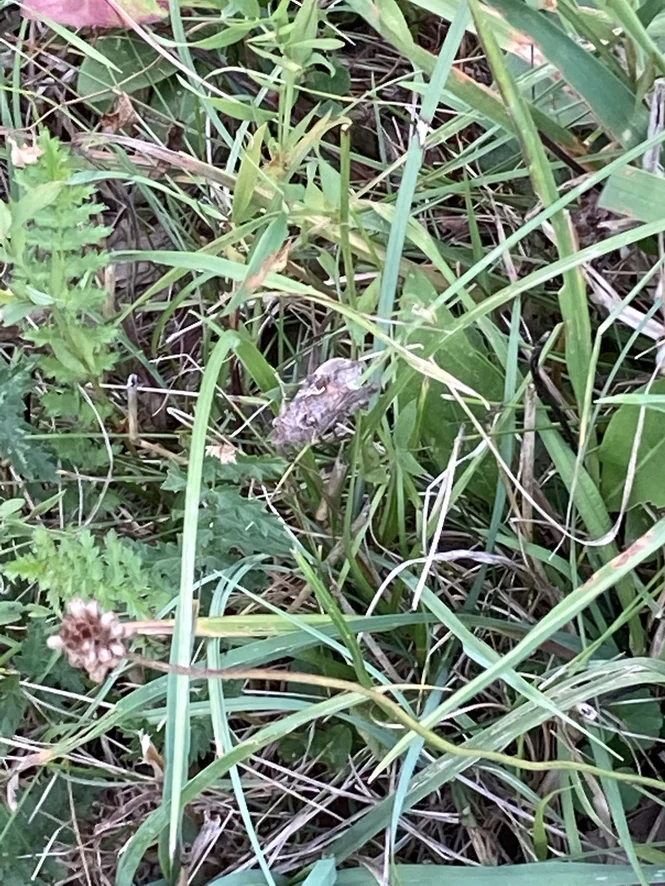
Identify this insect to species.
Autographa gamma
